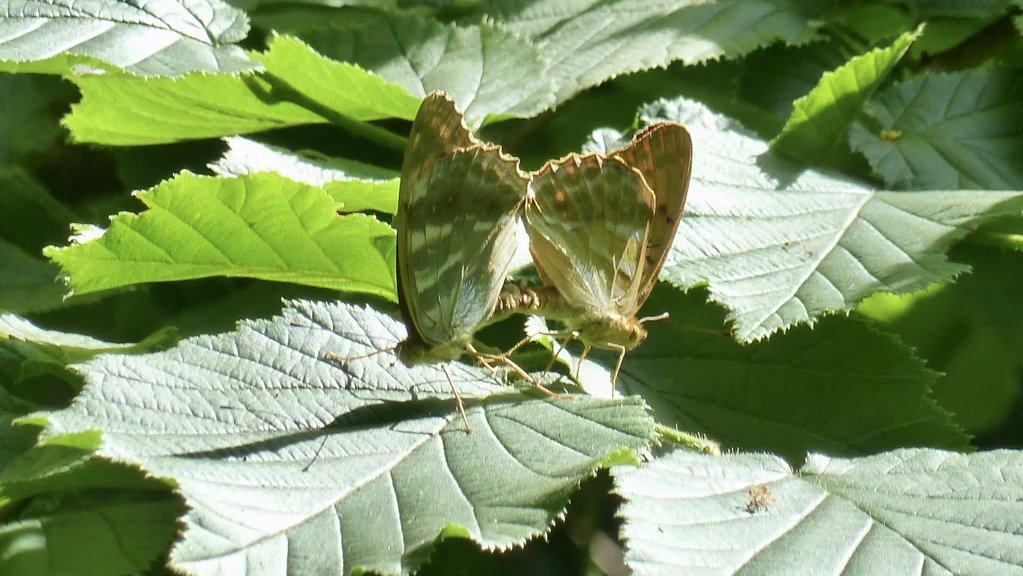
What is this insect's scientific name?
Argynnis paphia
